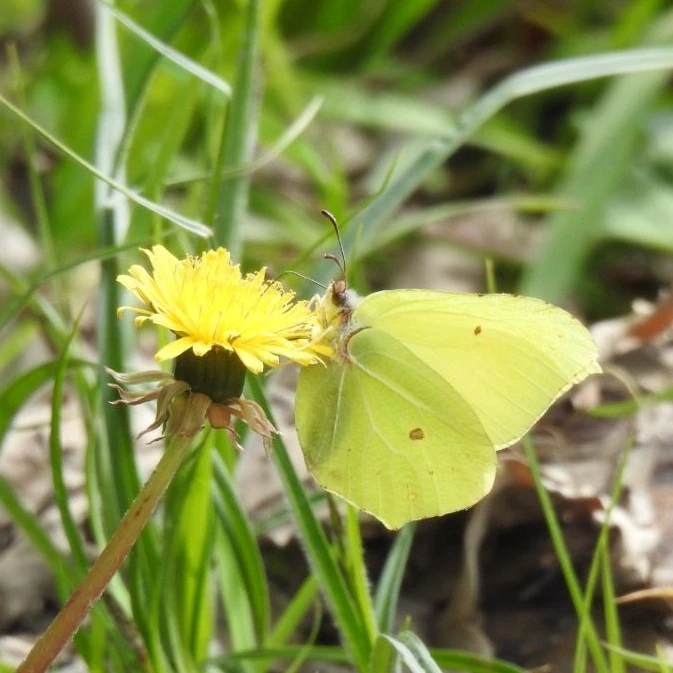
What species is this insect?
Gonepteryx rhamni
